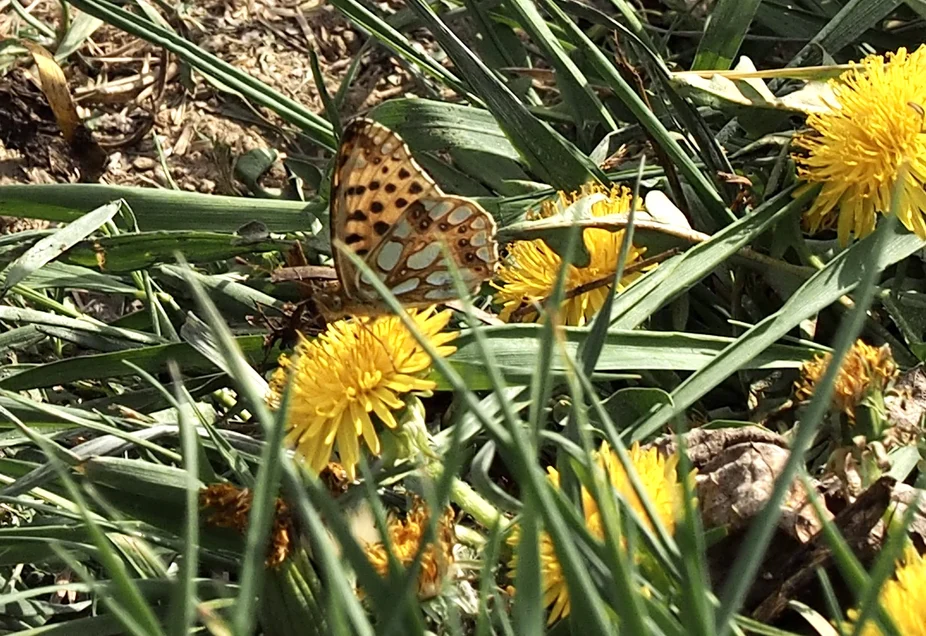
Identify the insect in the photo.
Issoria lathonia
